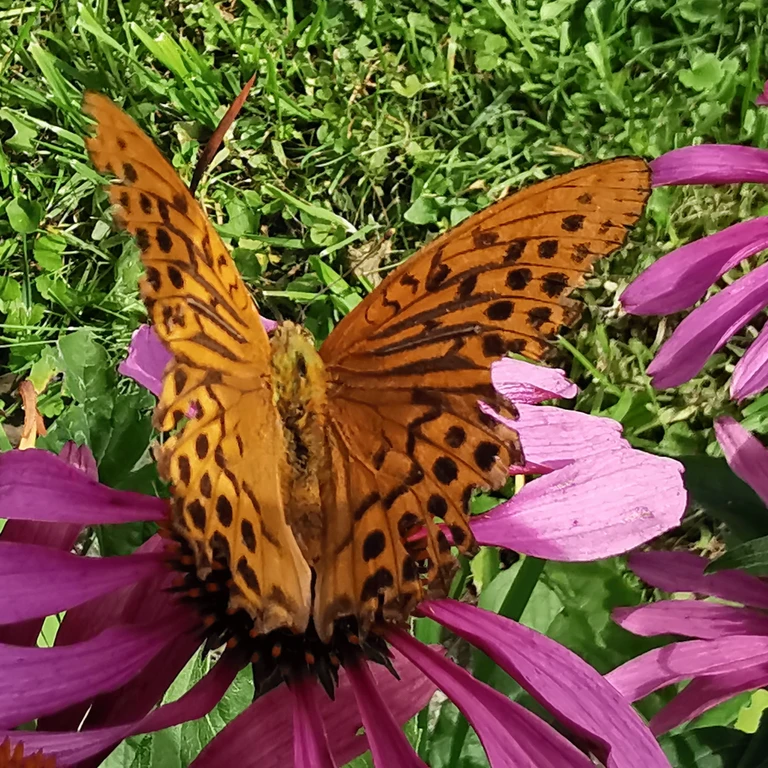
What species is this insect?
Argynnis paphia
